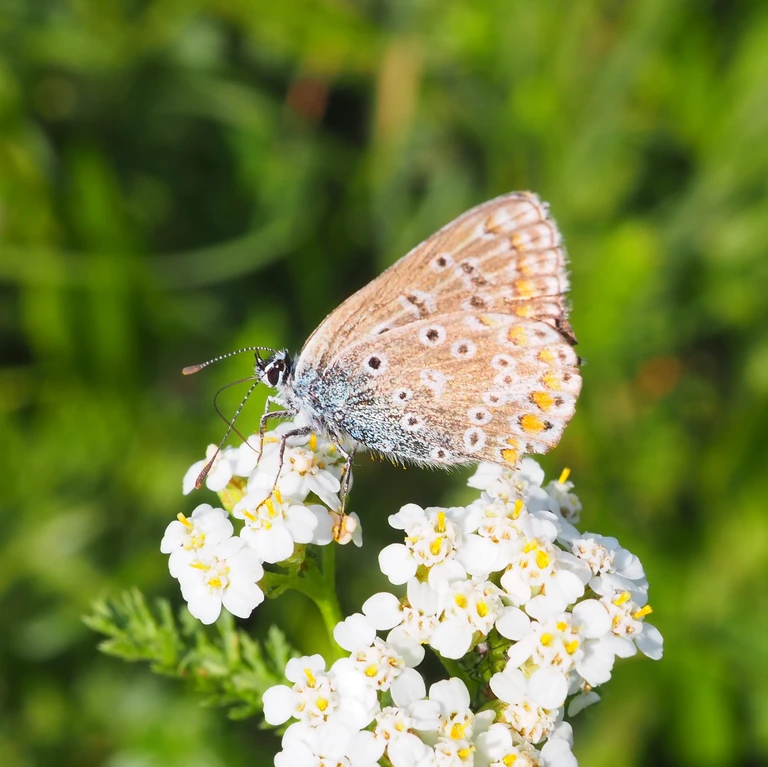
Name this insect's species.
Polyommatus icarus
